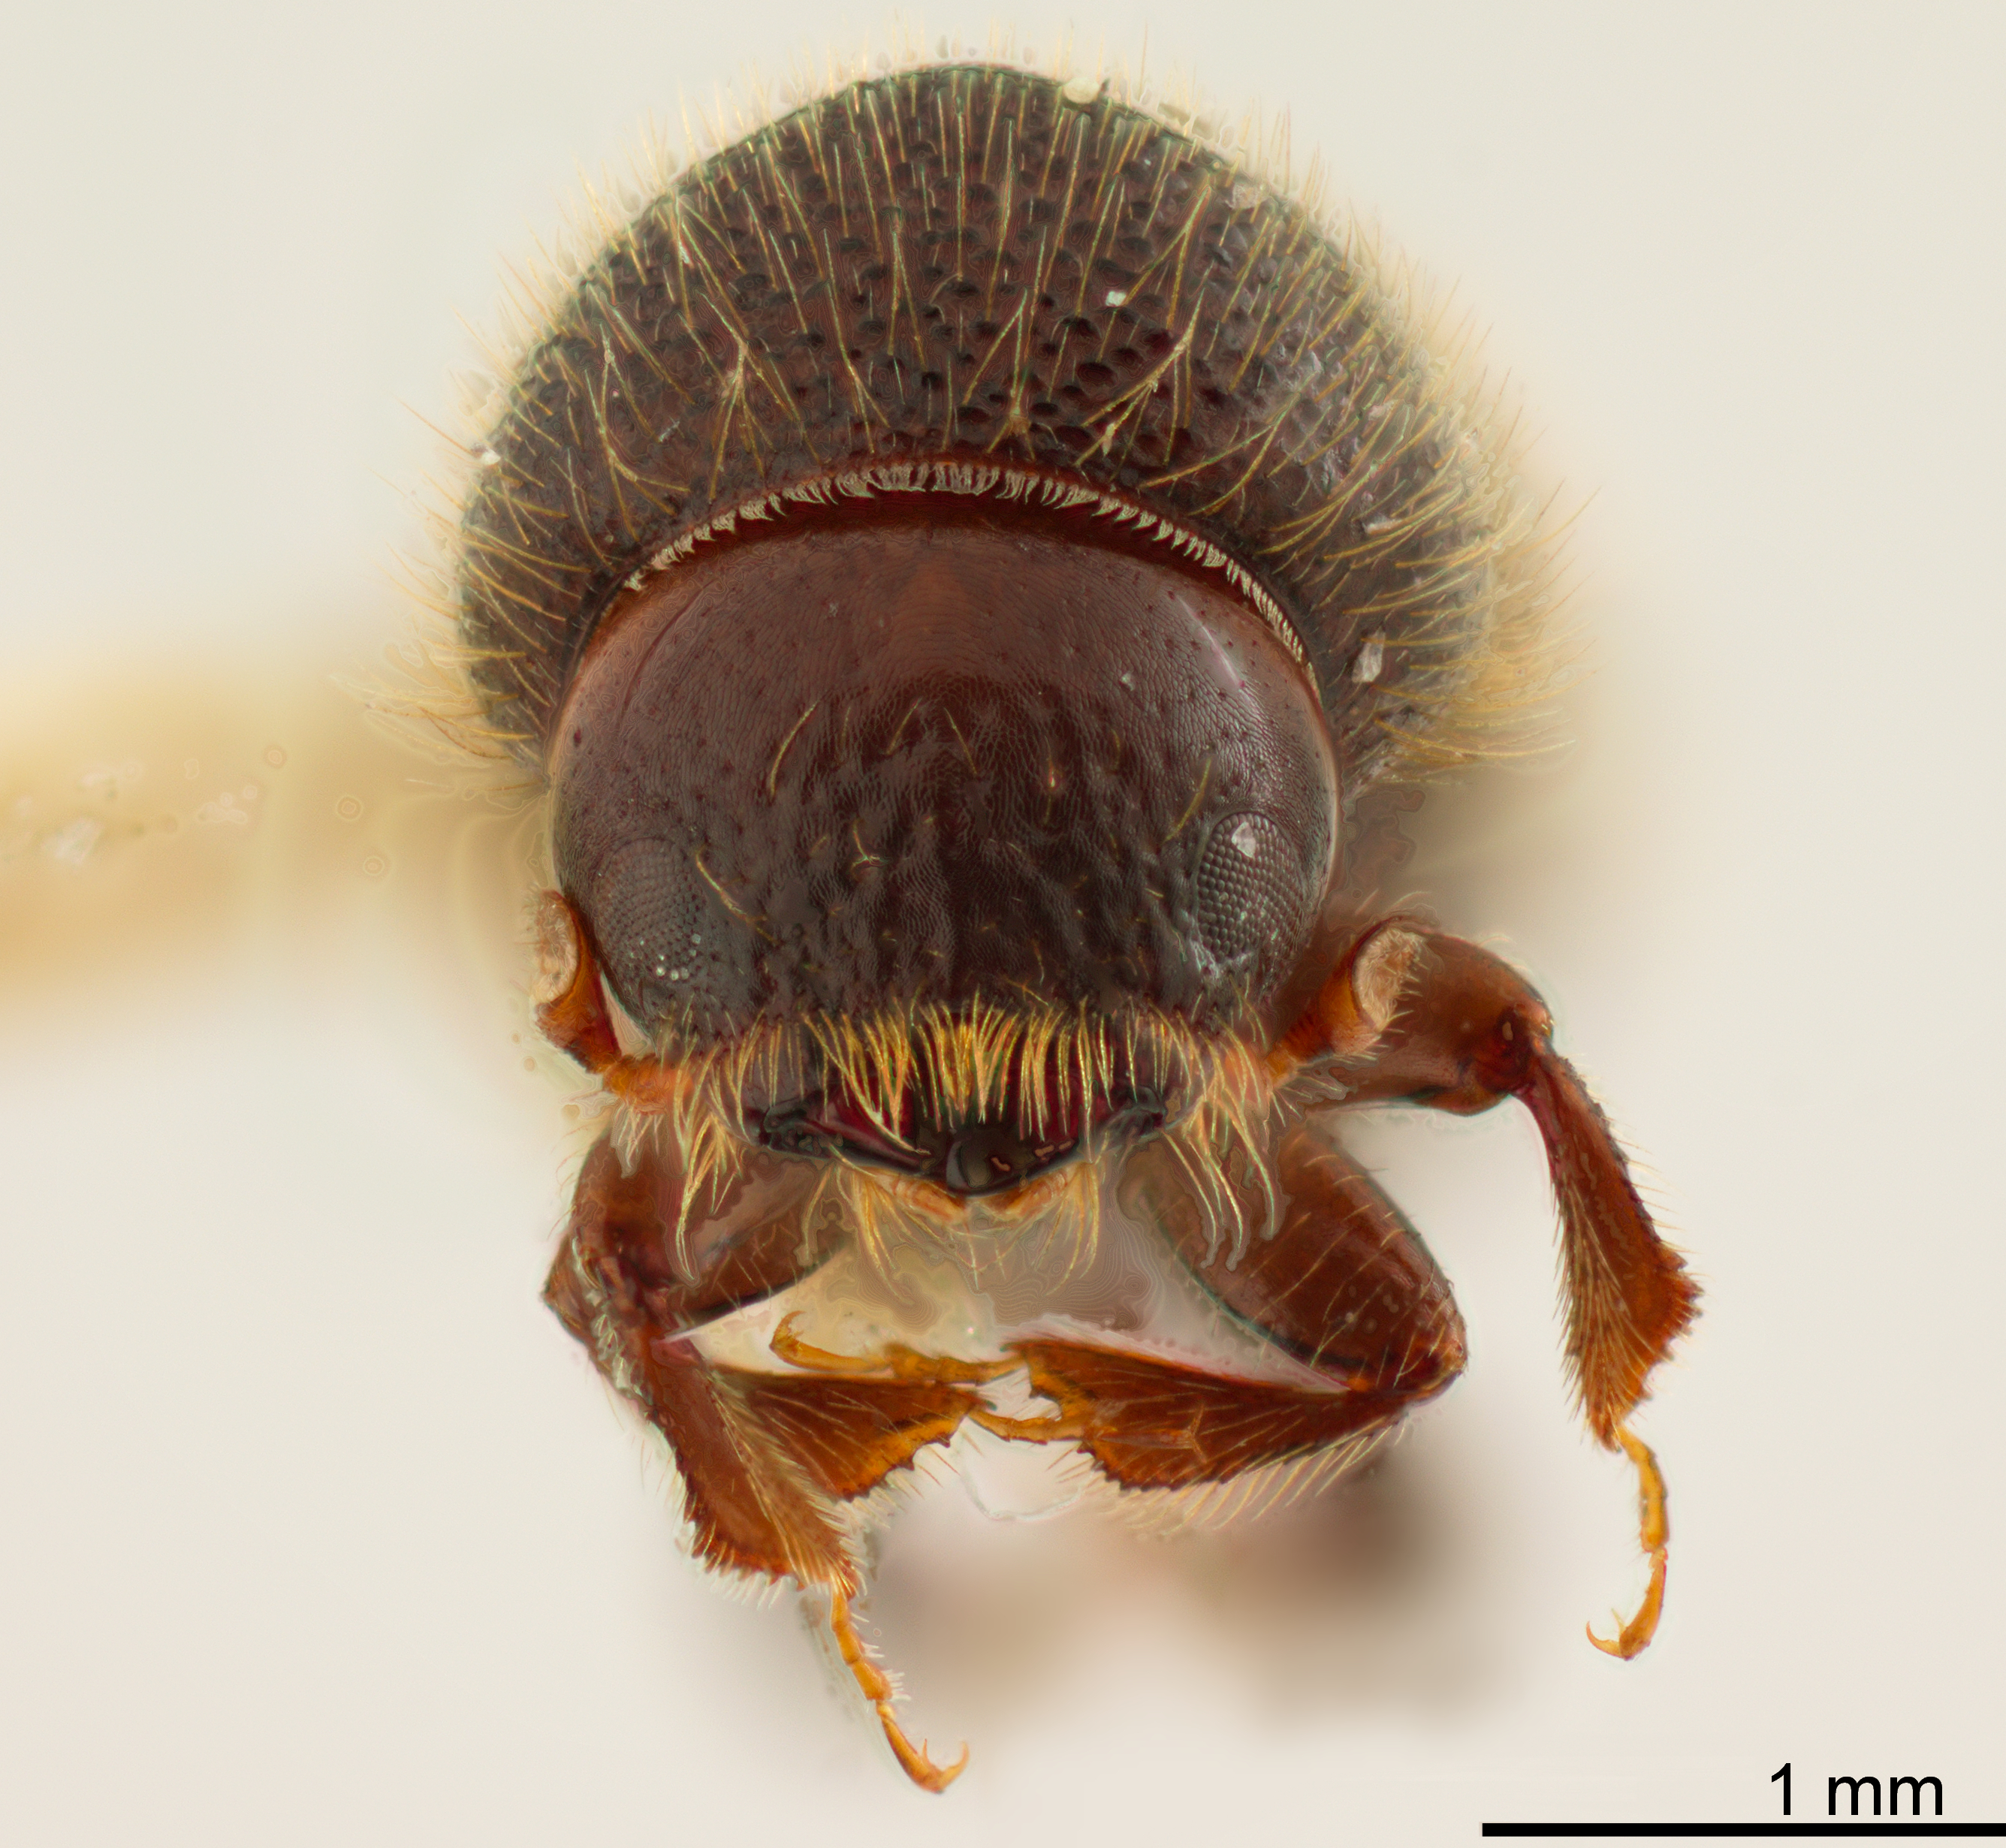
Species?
Xyleborinus dirus
